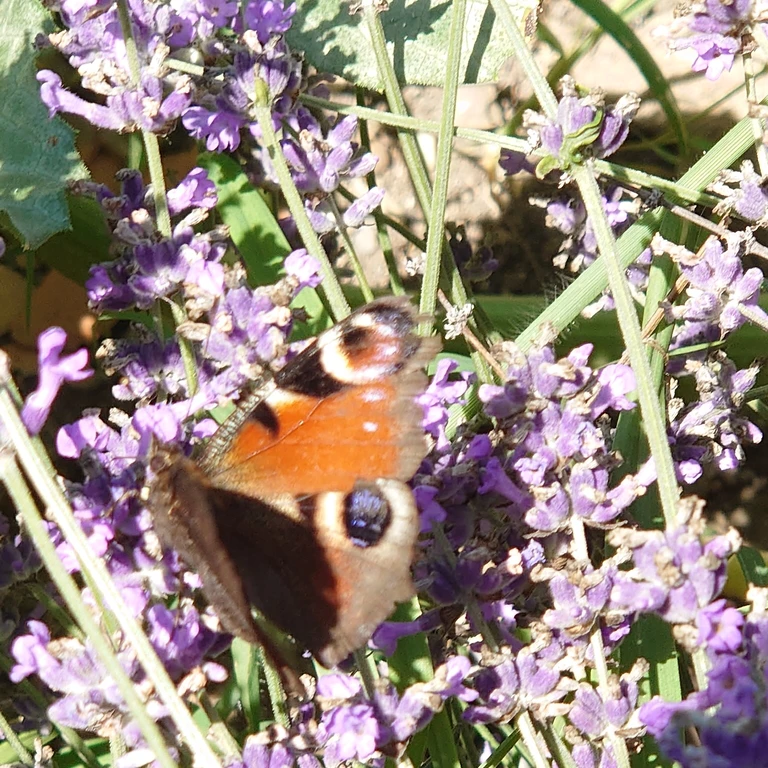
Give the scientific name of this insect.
Aglais io
